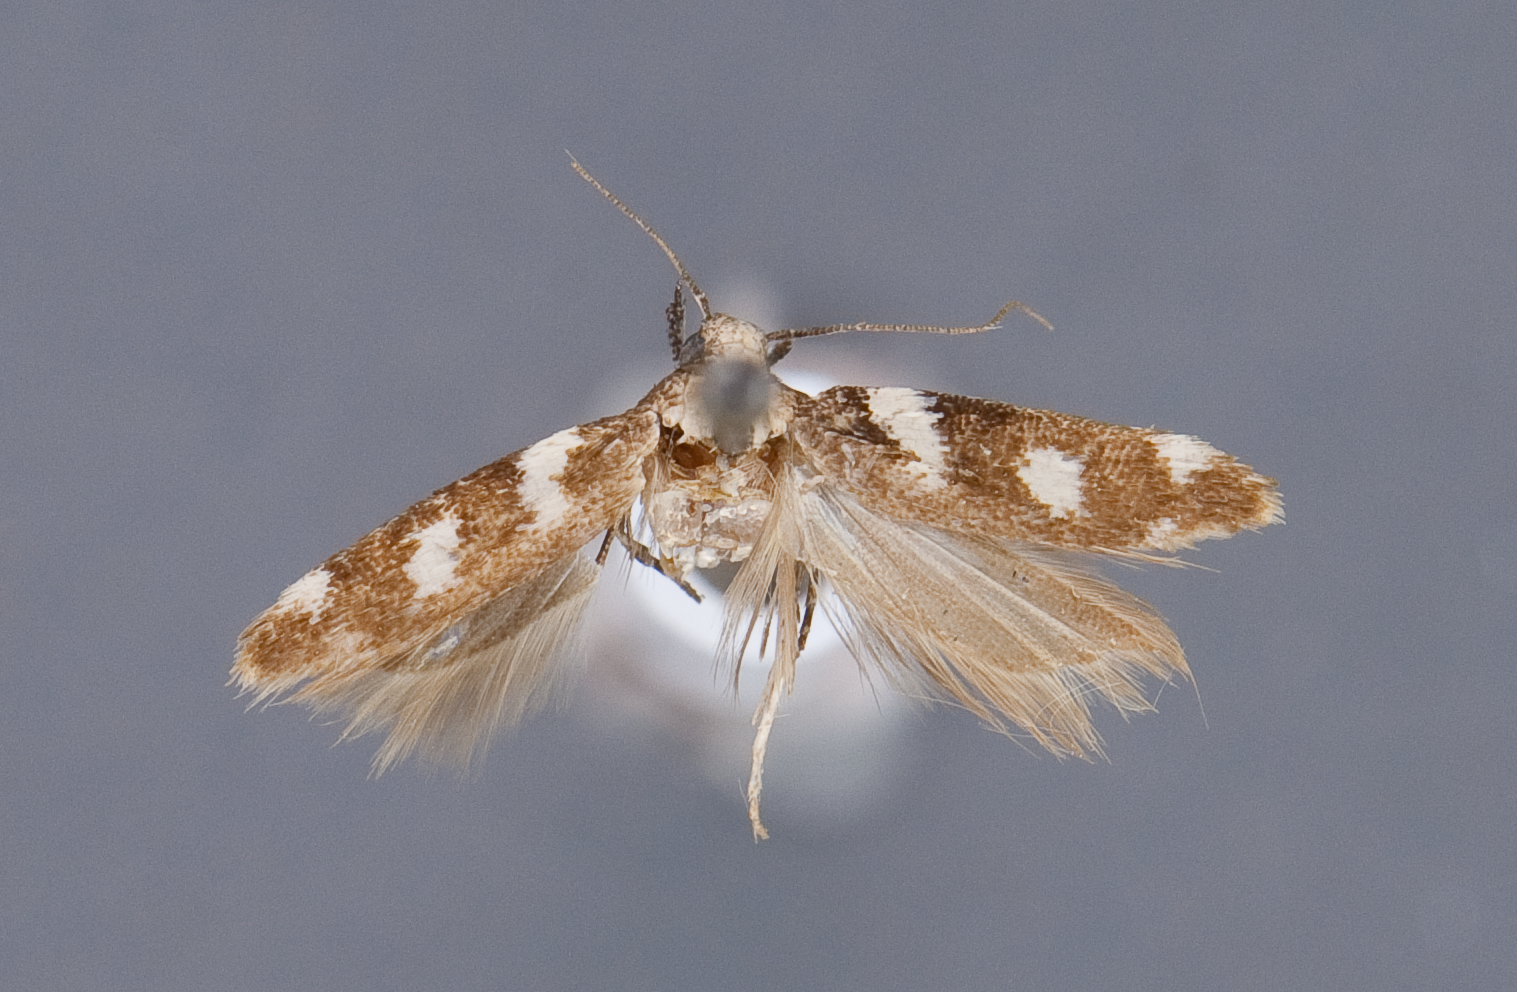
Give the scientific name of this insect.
Filatima arizonella (also Gelechia arizonella)
